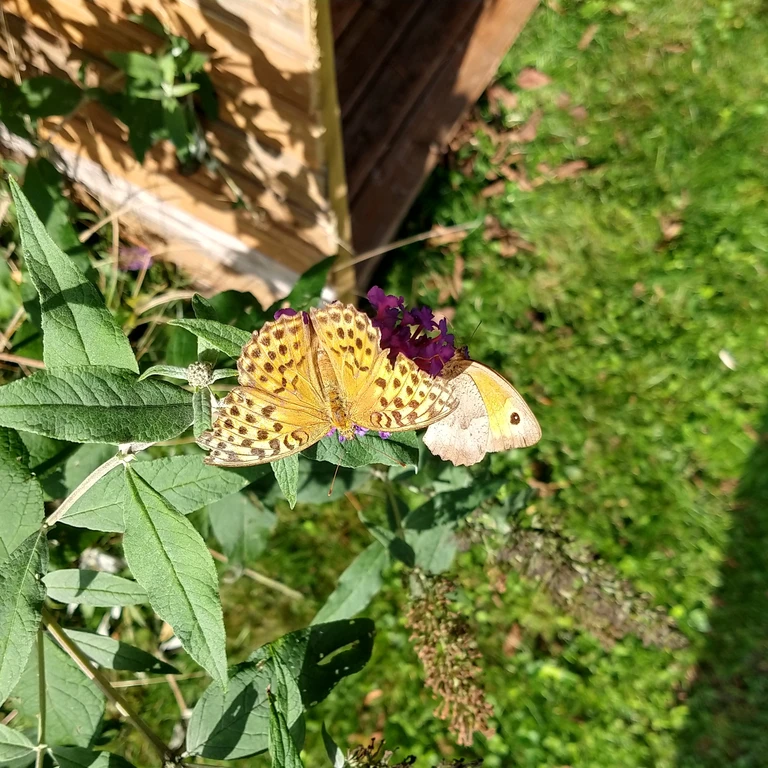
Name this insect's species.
Argynnis paphia
